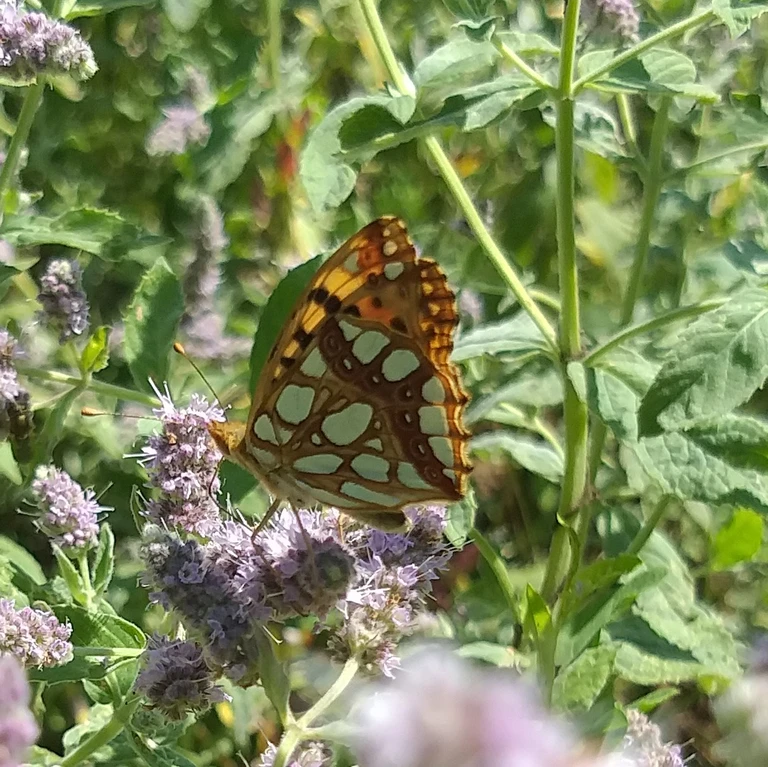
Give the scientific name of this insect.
Issoria lathonia
